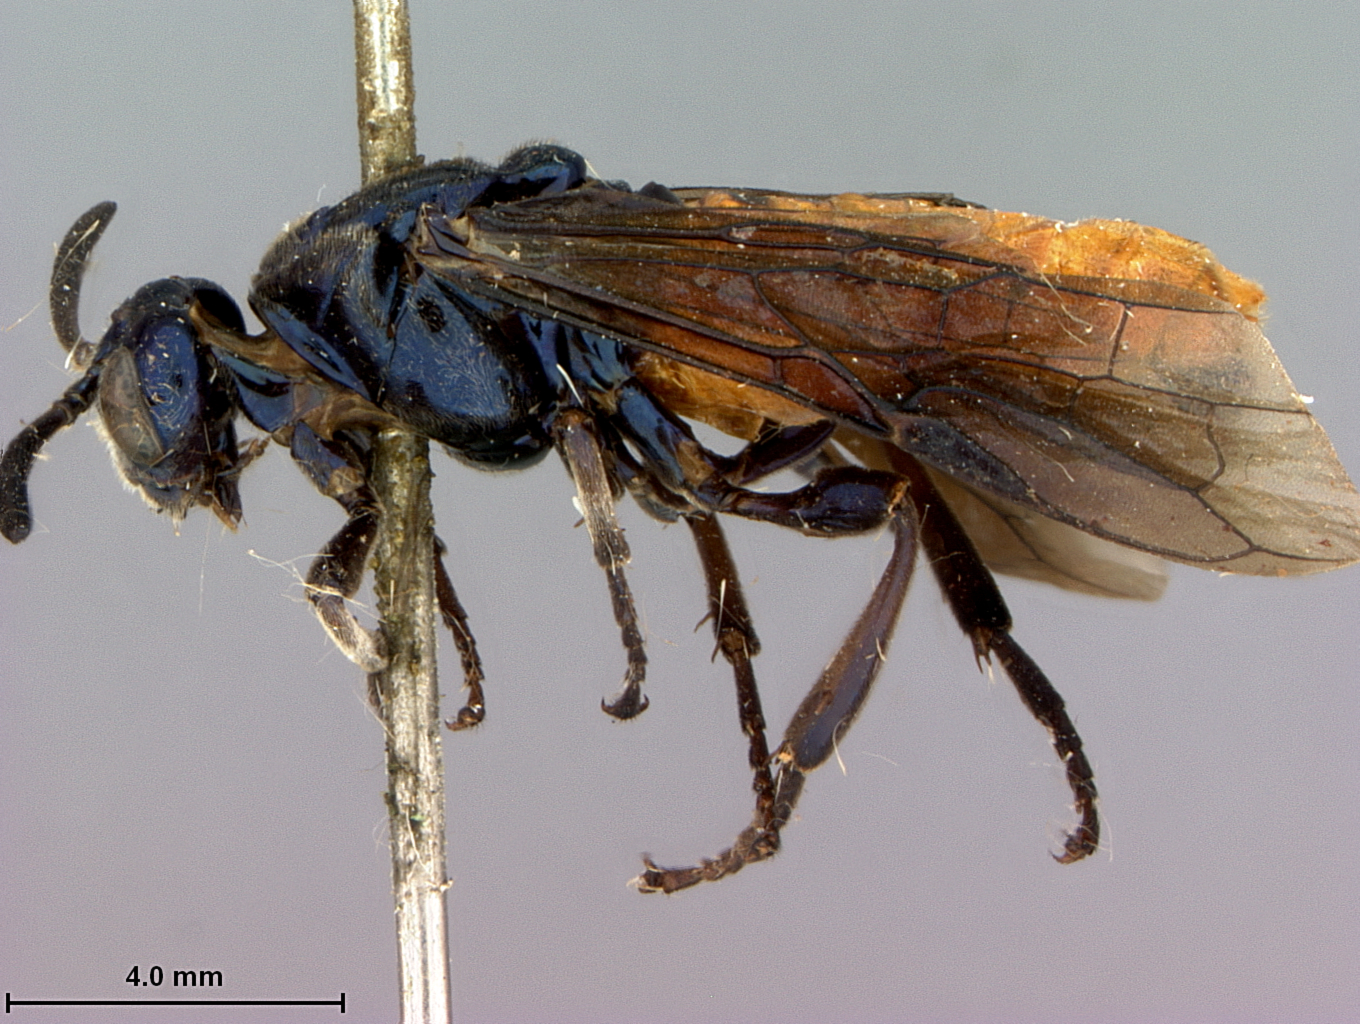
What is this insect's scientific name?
Arge dentipes
